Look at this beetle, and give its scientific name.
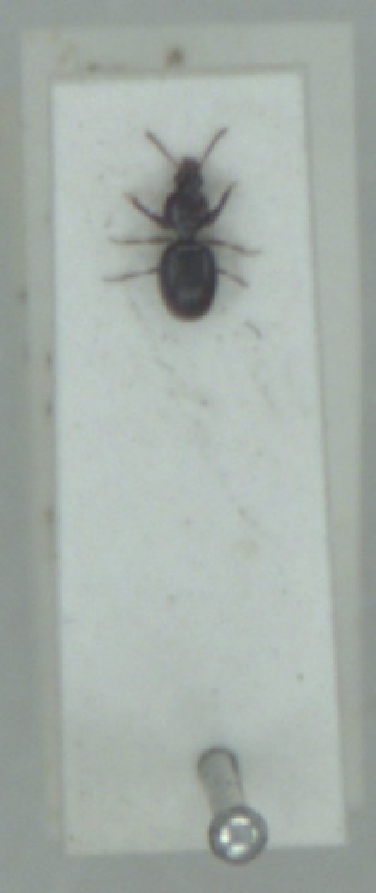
Dyschirius globosus
